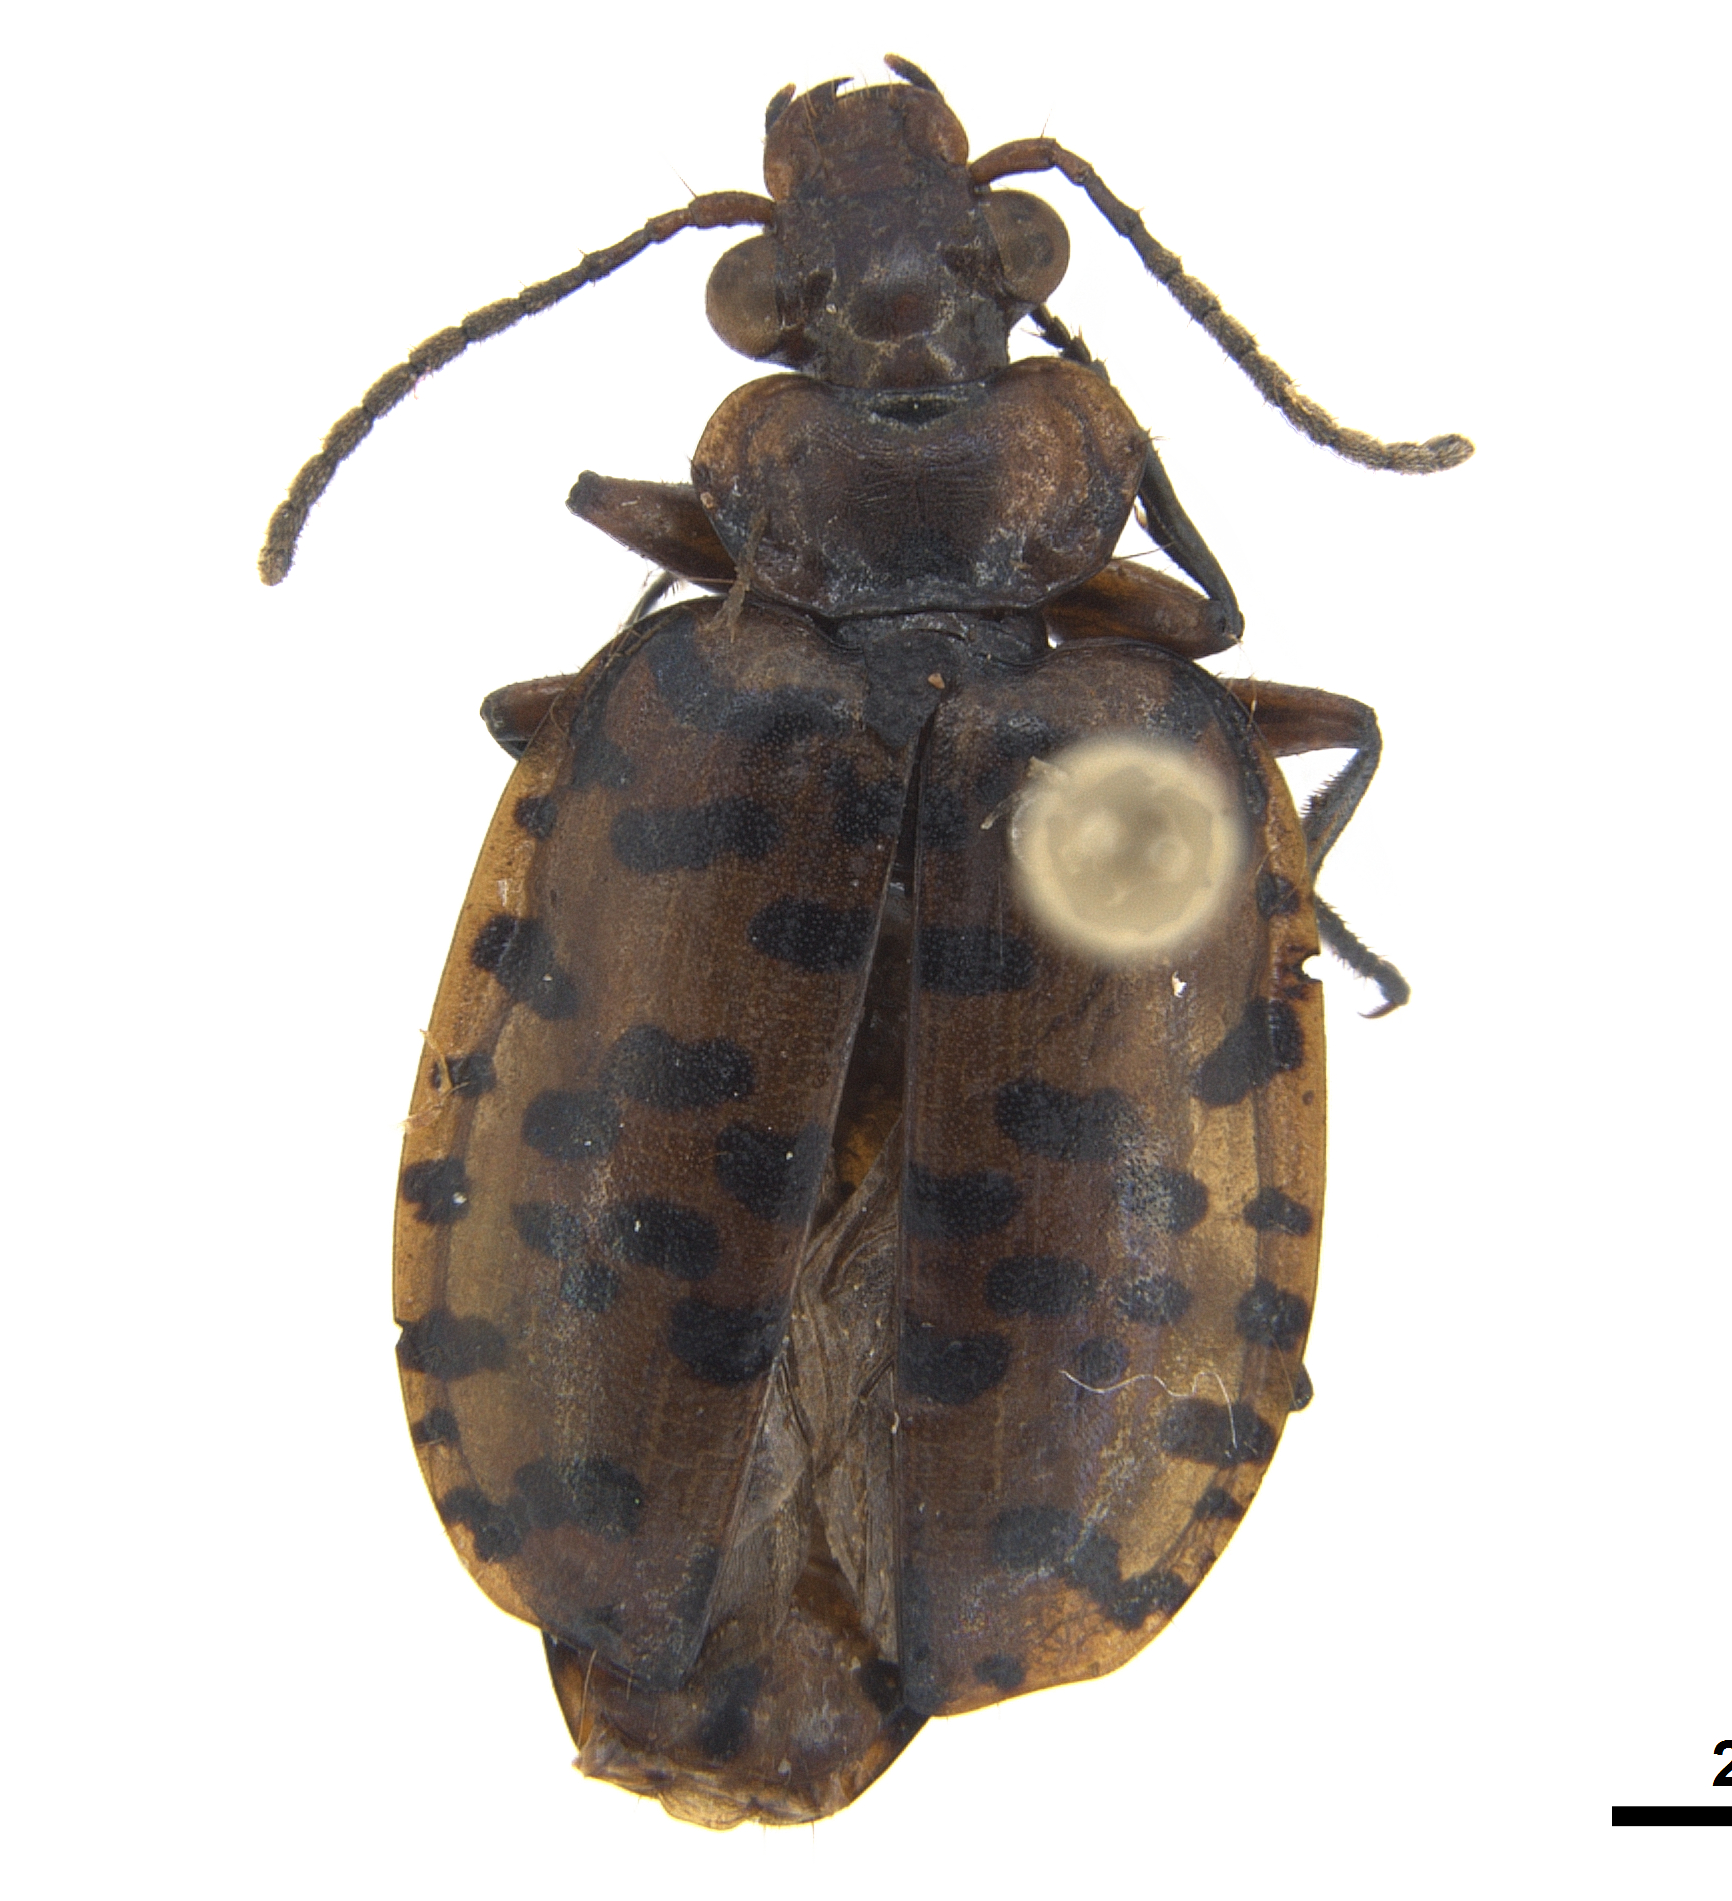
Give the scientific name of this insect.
Eurycoleus poecilopterus
